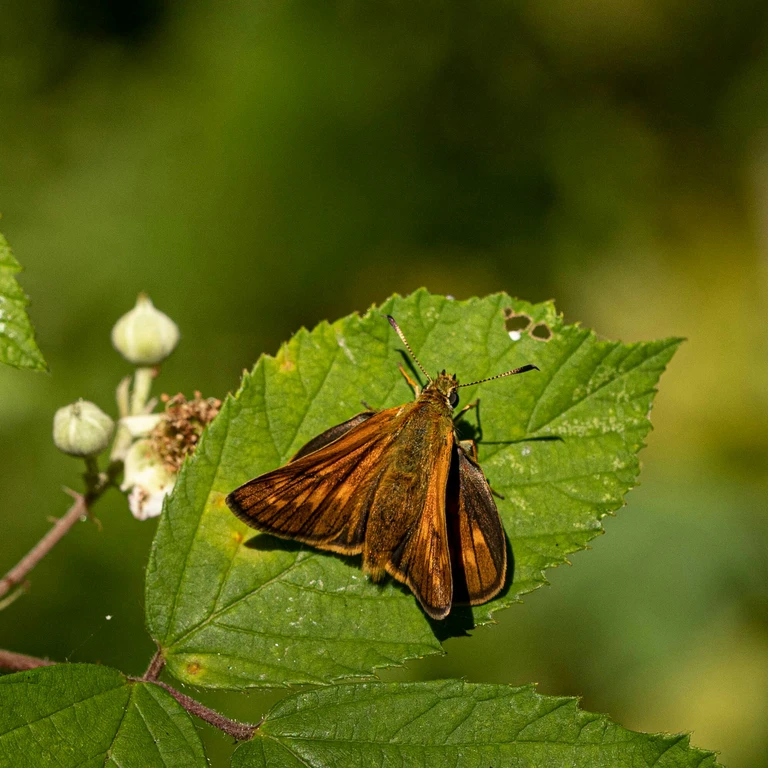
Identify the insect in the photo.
Ochlodes sylvanus (also Ochlodes venata)
